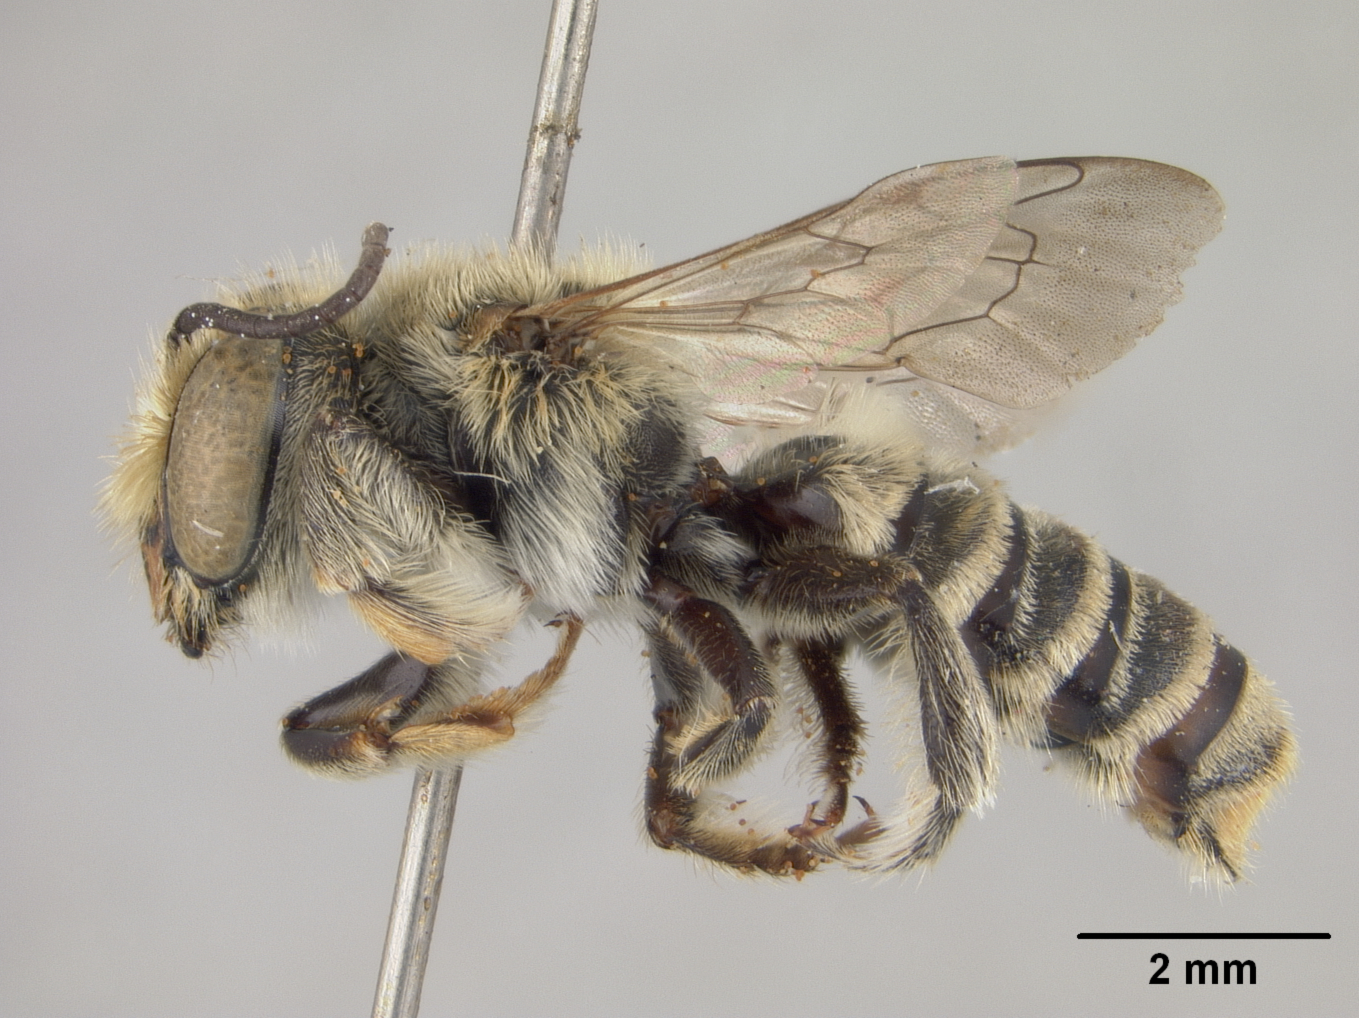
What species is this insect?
Megachile navicularis
